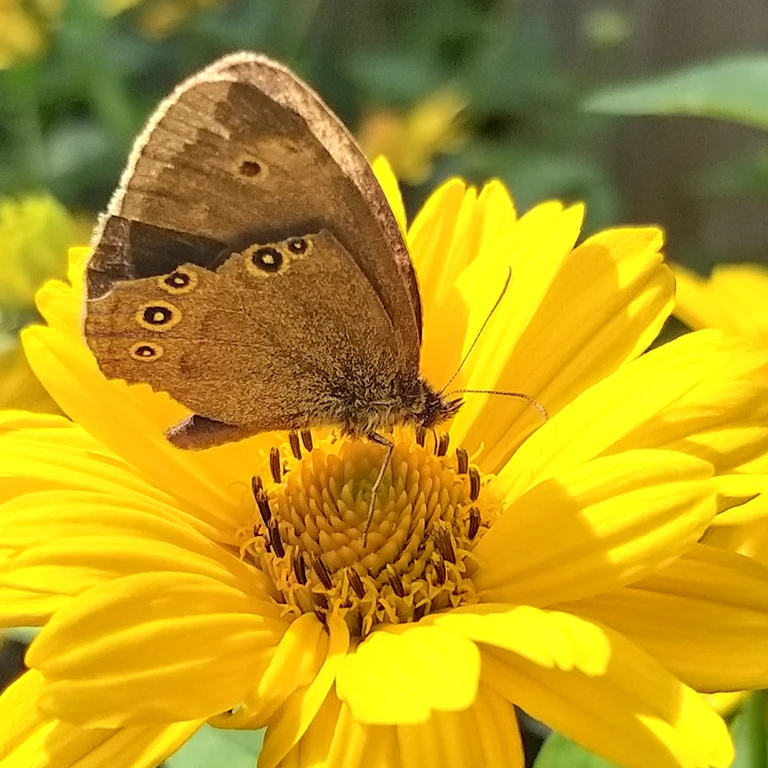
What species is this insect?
Aphantopus hyperantus
